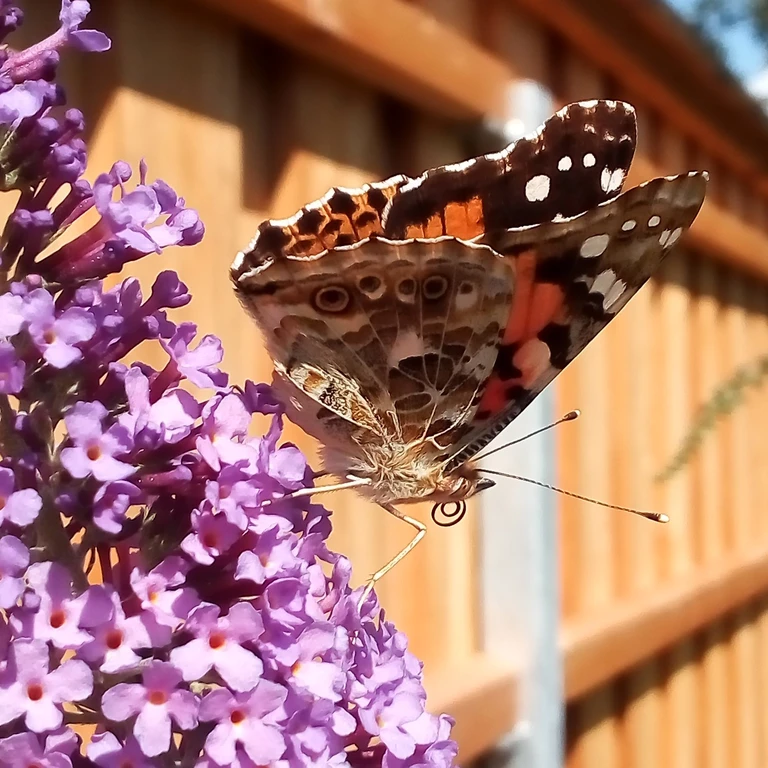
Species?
Vanessa cardui
